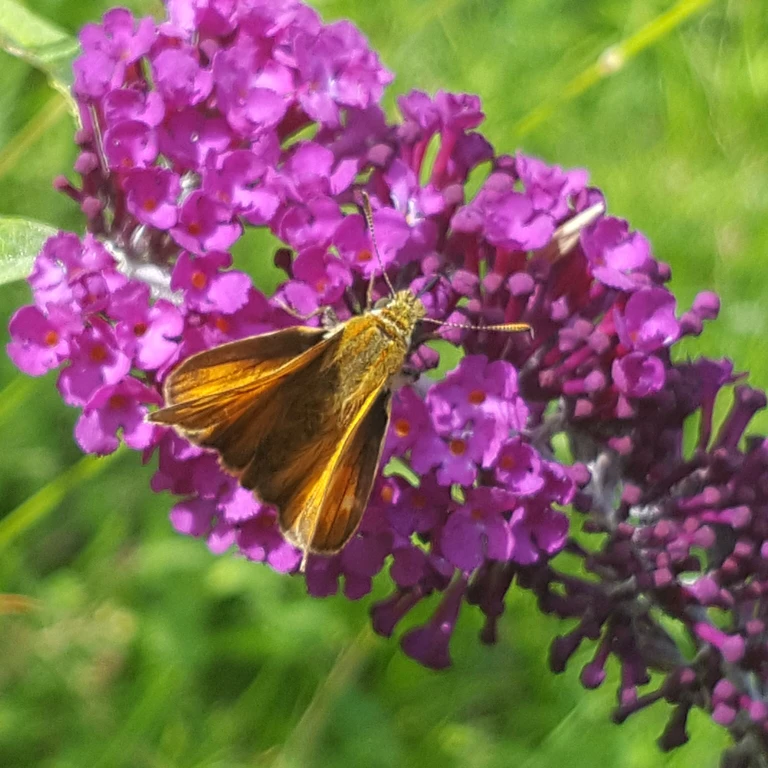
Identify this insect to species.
Ochlodes sylvanus (also Ochlodes venata)
